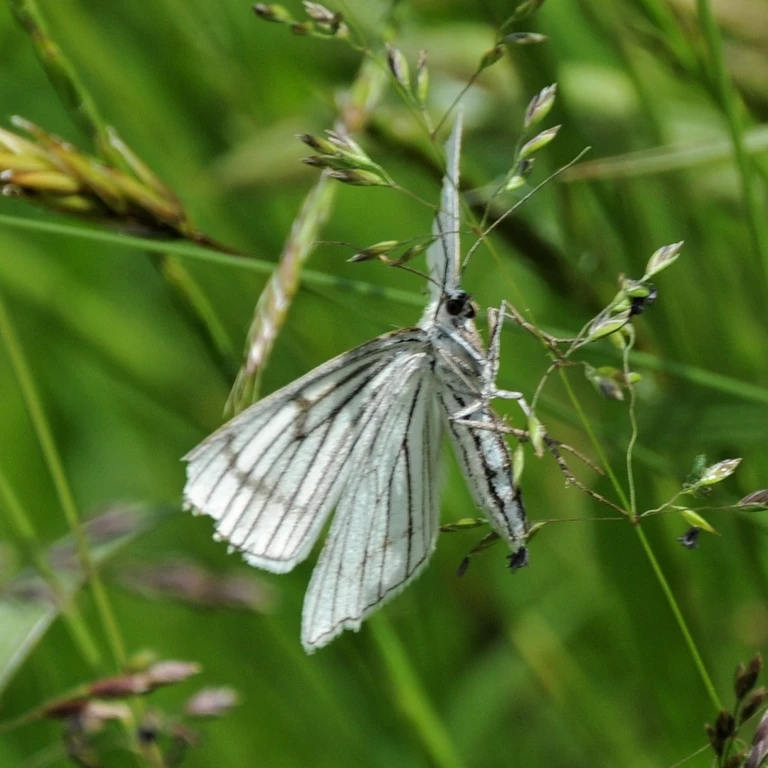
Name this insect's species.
Siona lineata
